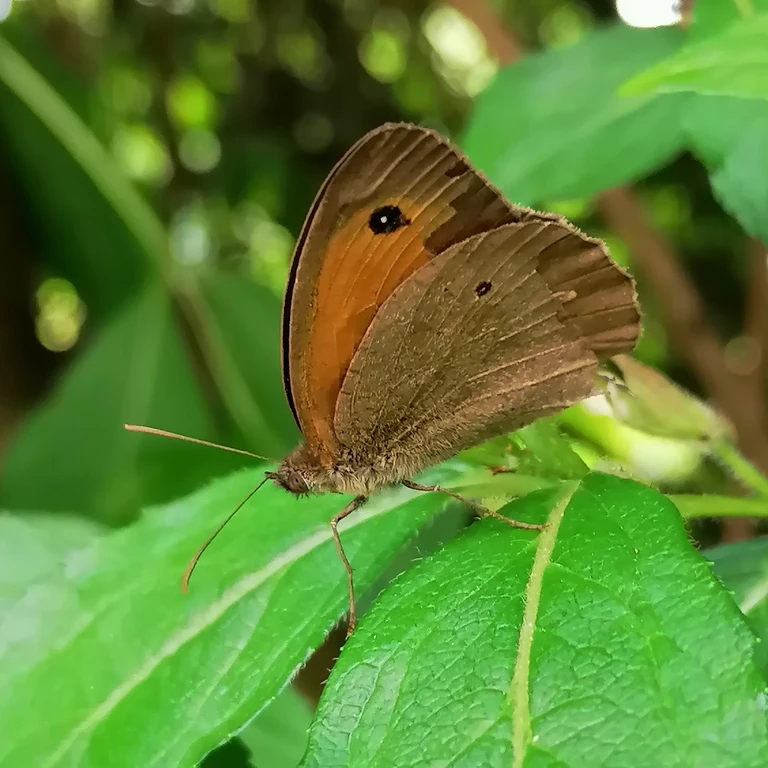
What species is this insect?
Maniola jurtina
